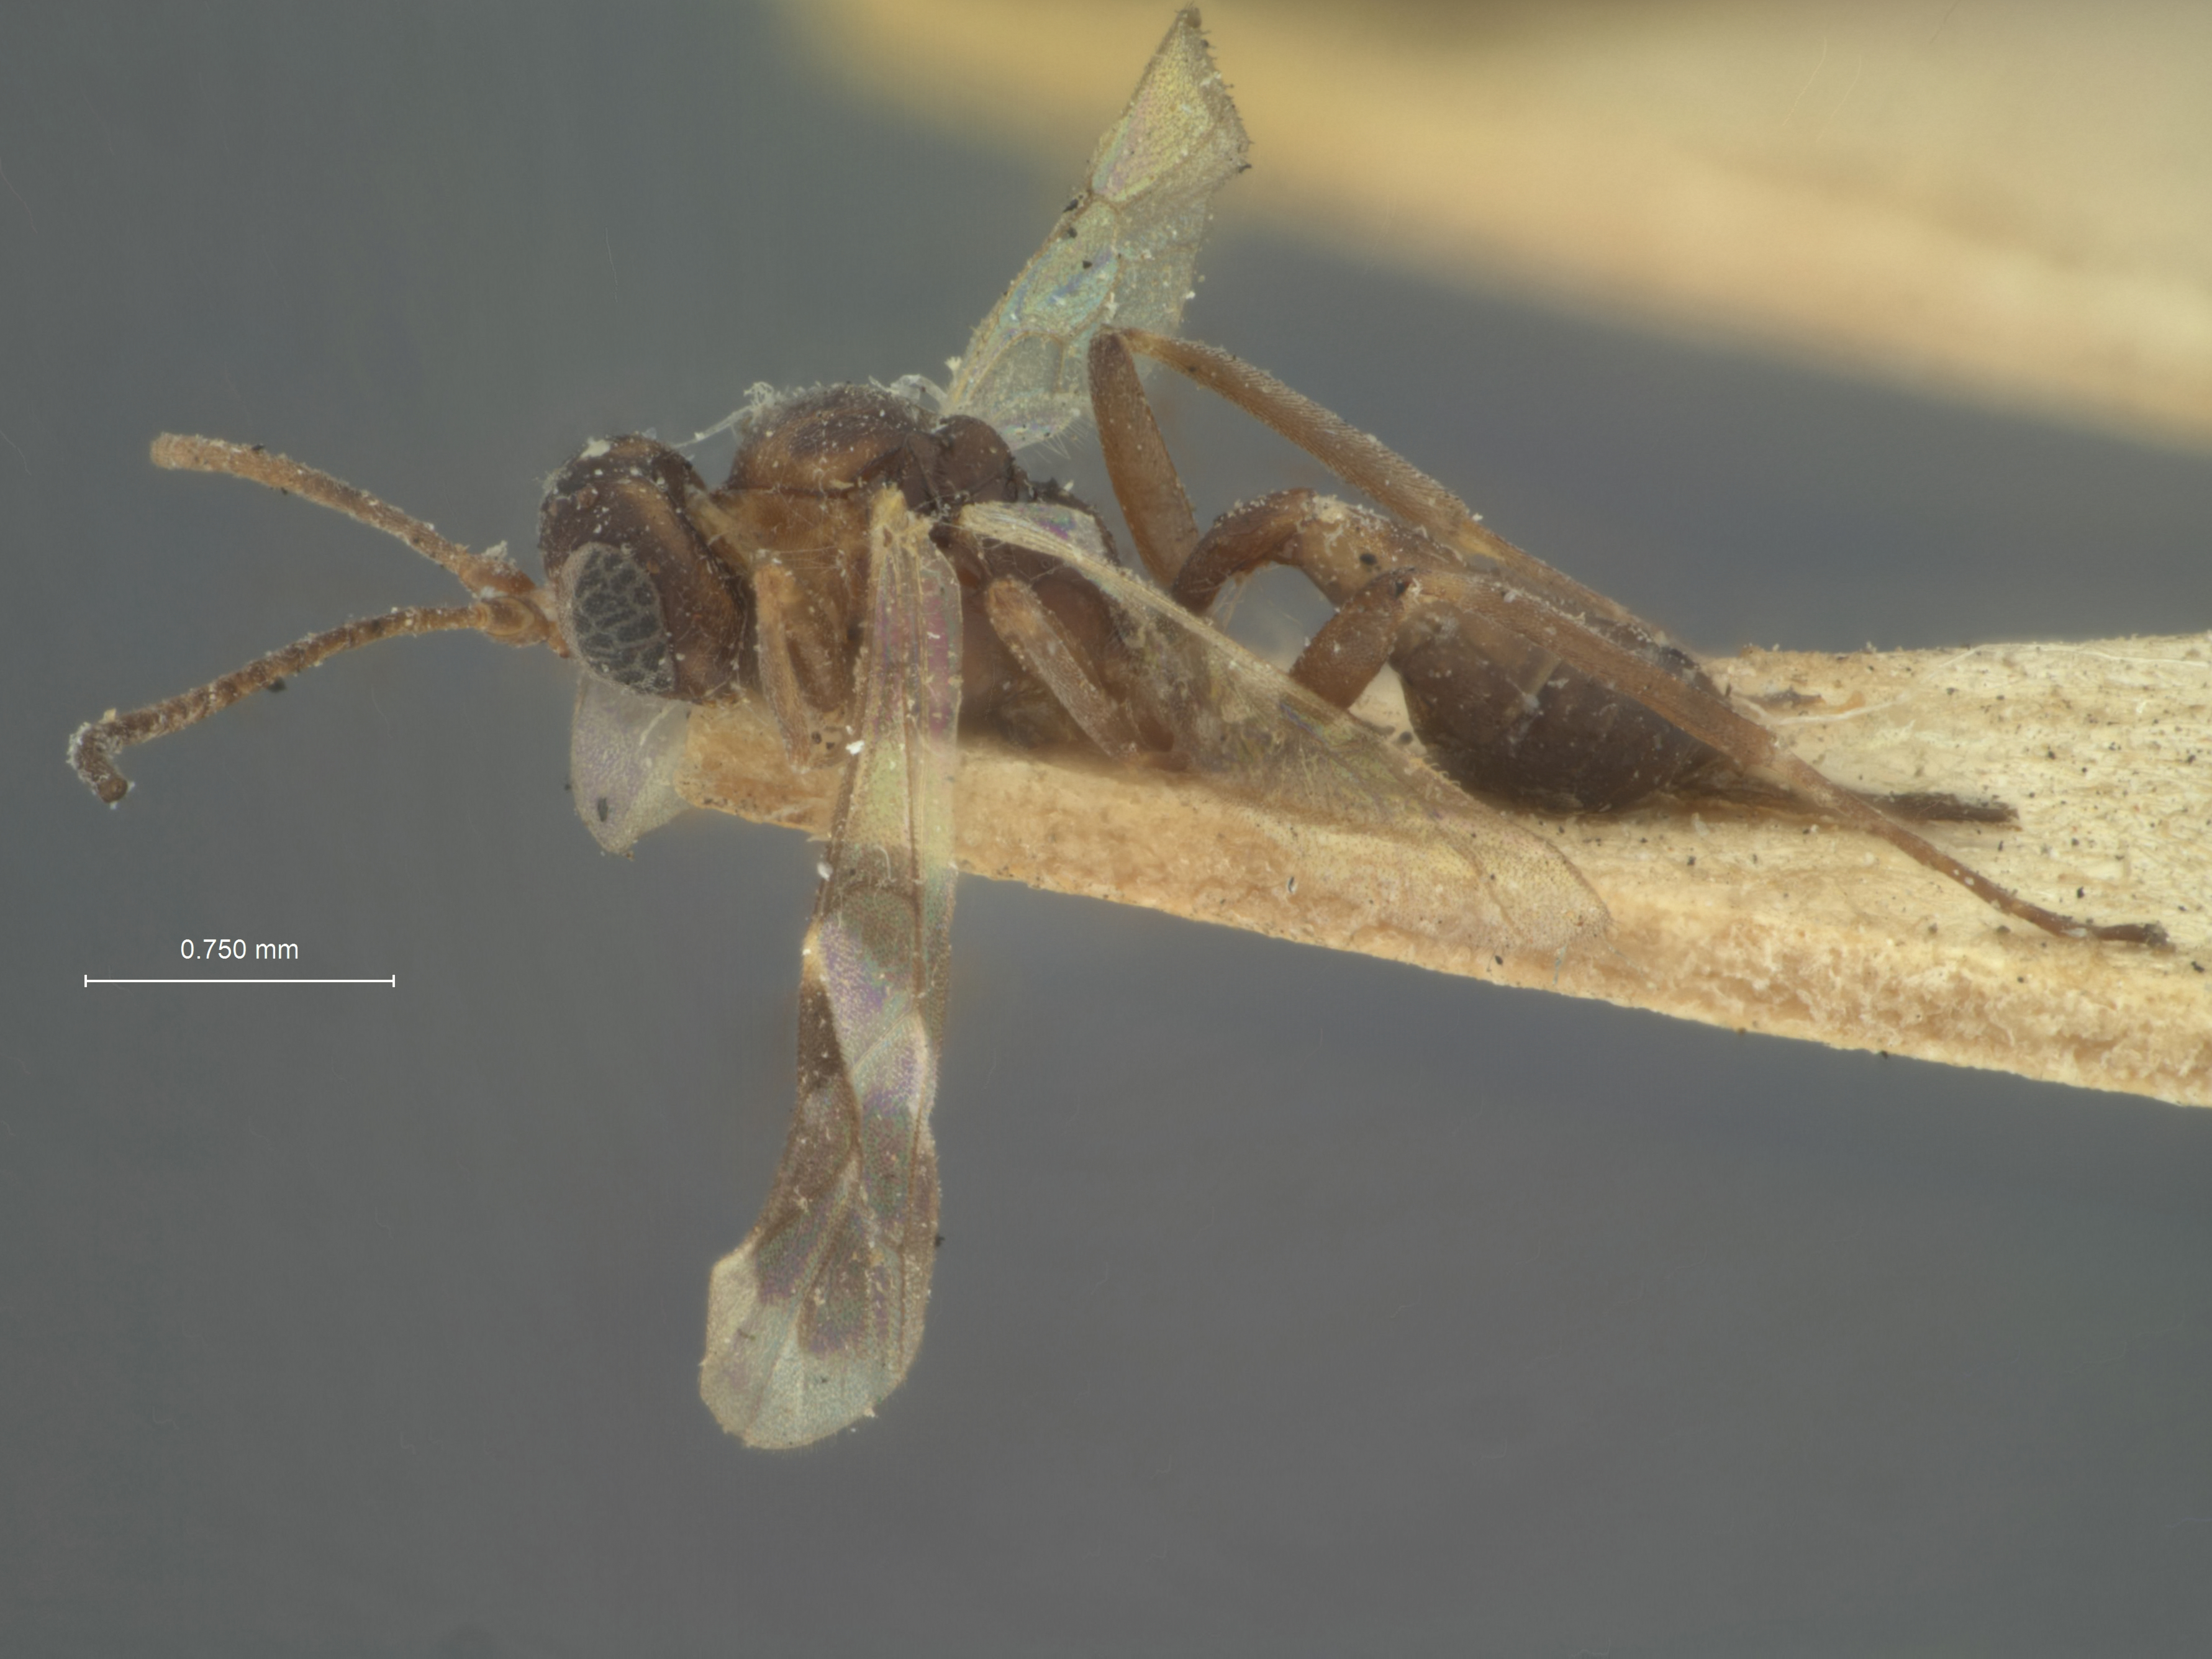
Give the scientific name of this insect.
Otacustes orgyiae
